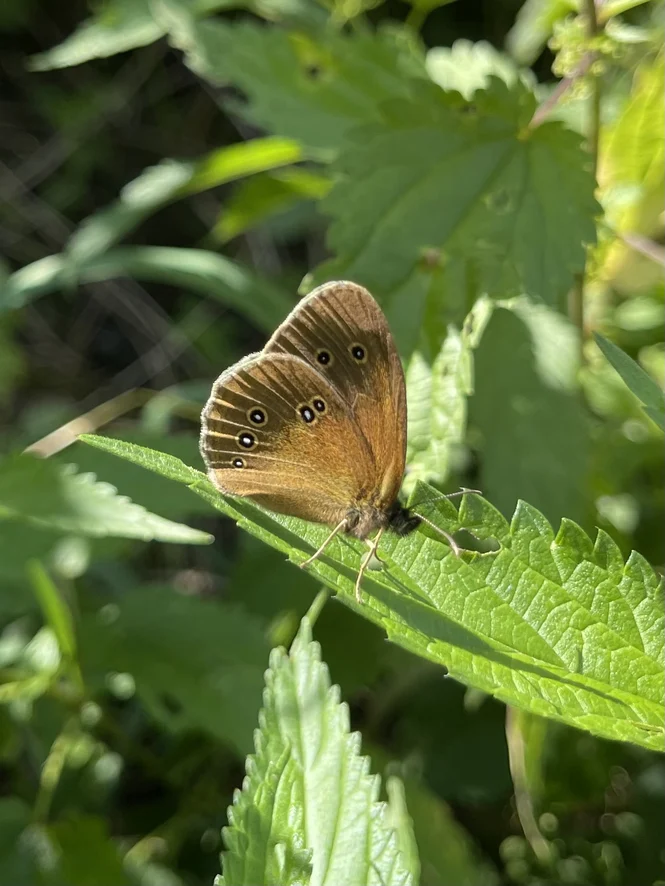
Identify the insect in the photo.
Aphantopus hyperantus
